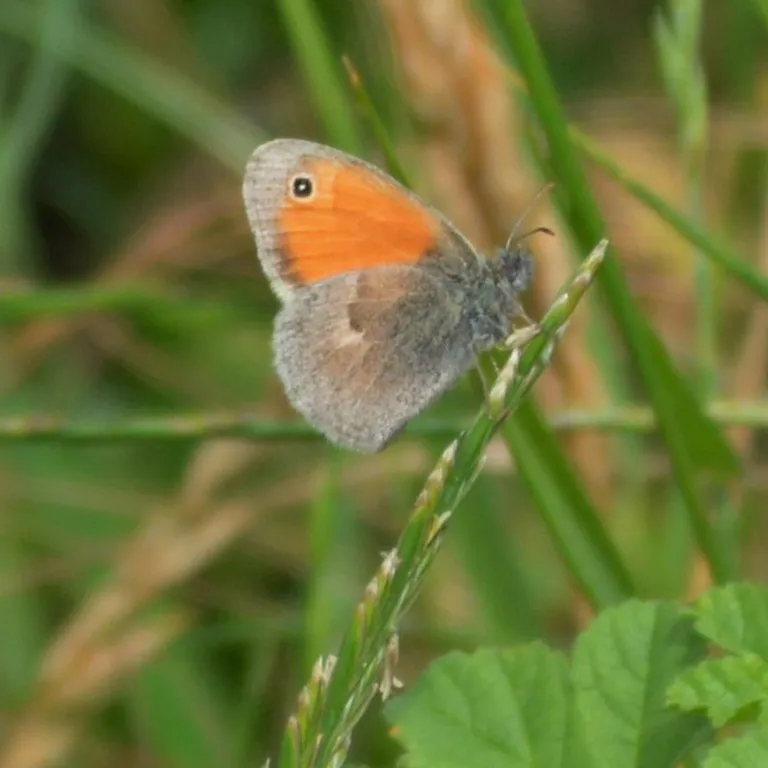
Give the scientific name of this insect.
Coenonympha pamphilus
